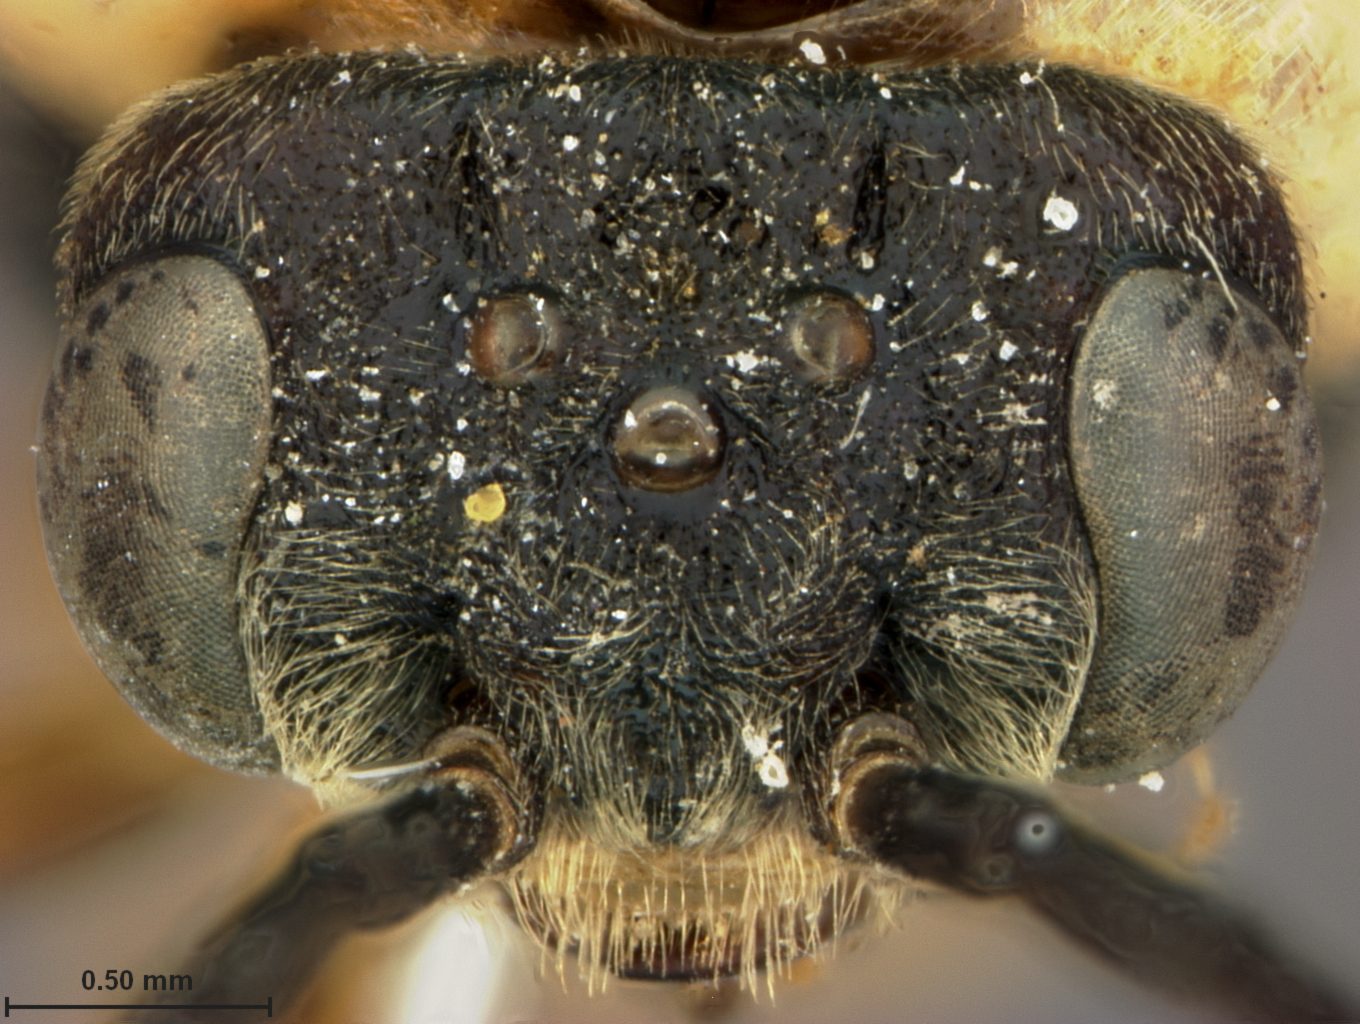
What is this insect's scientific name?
Hemichroa phytophagica
